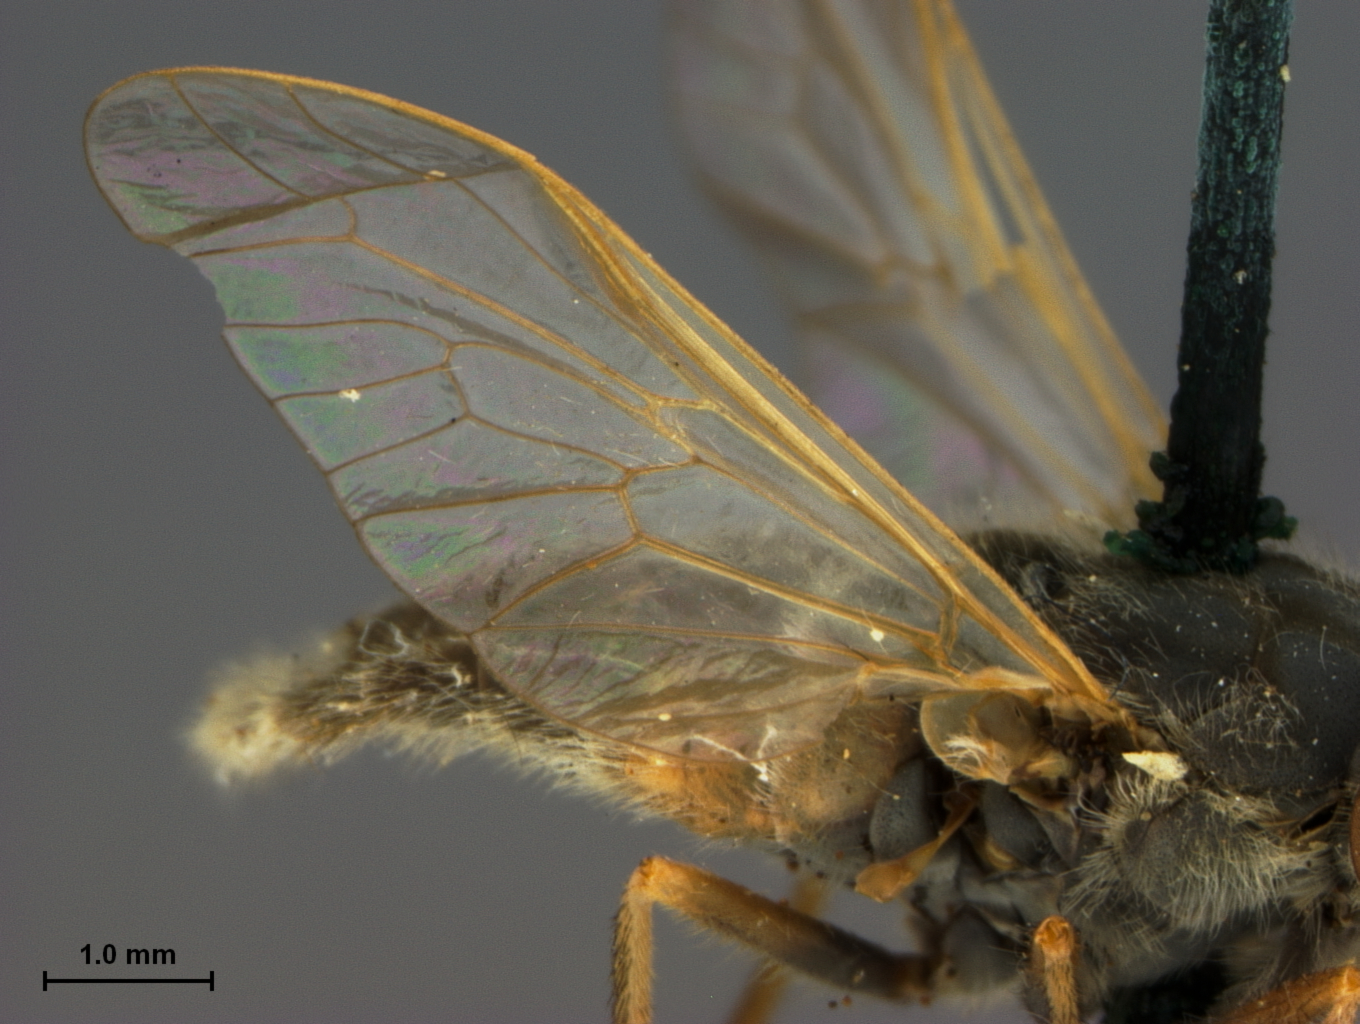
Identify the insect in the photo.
Tabanus pruinosus (also Atylotus ohioensis)
